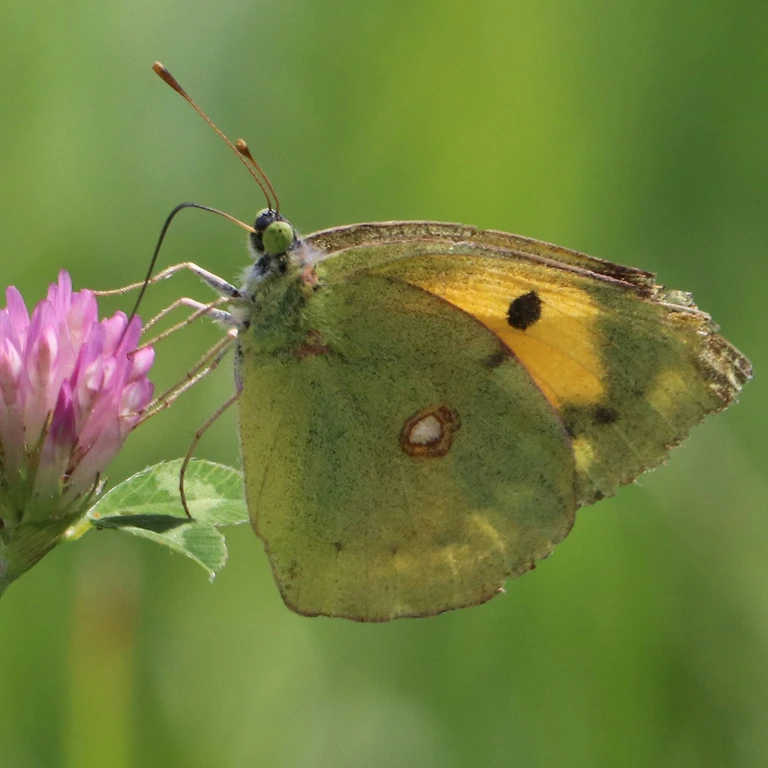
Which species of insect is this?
Colias croceus
